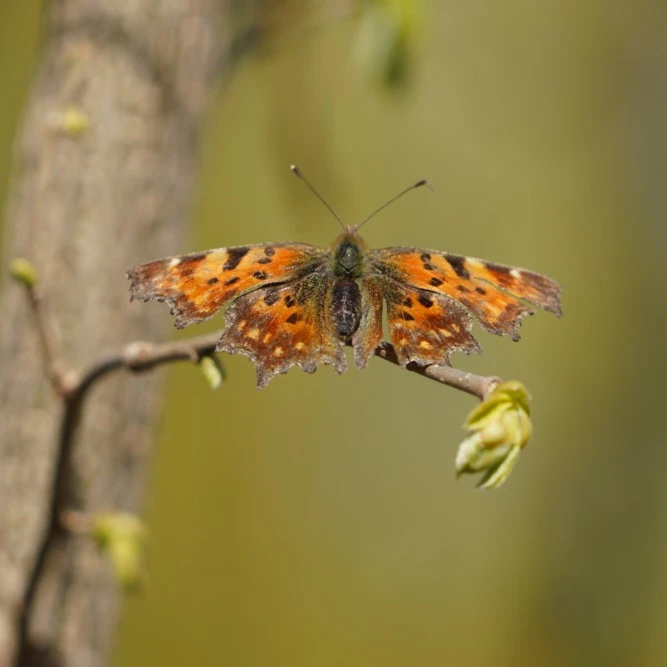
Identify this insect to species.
Polygonia c-album
